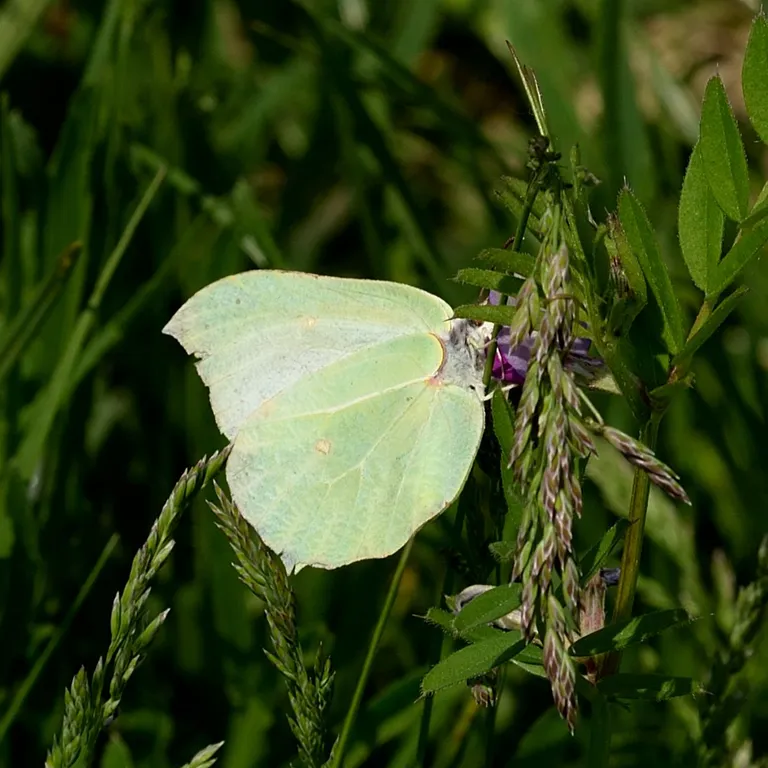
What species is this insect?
Gonepteryx rhamni
